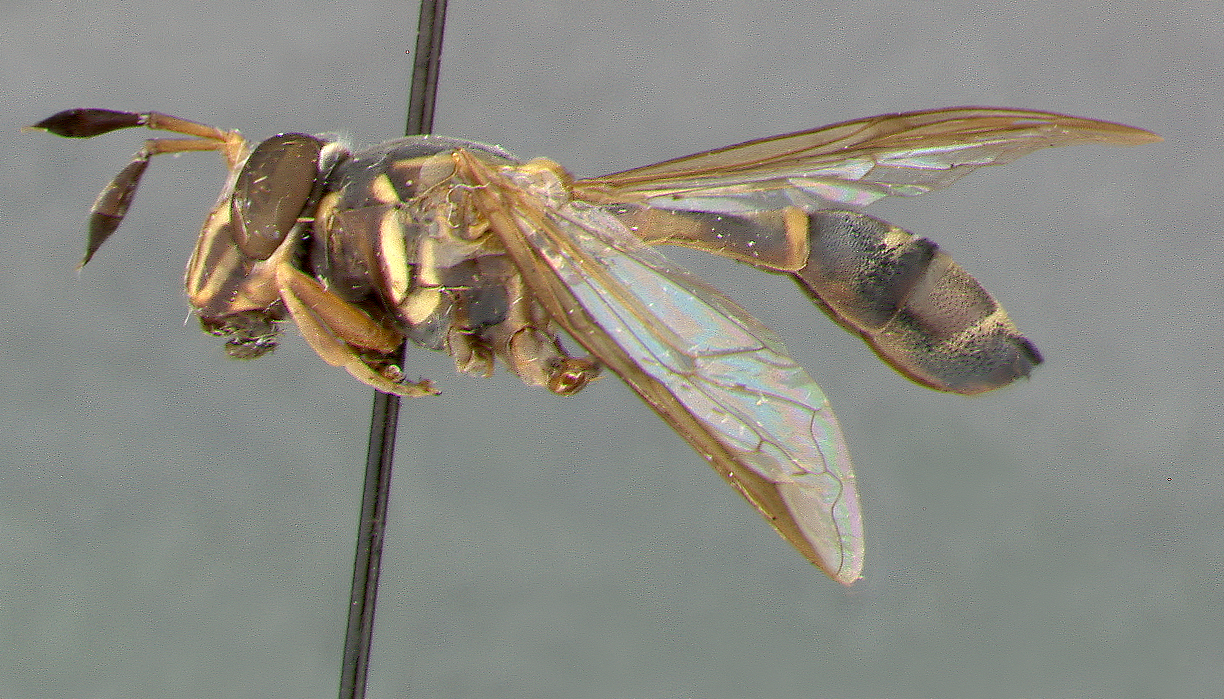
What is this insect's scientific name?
Cerioides capitilis
